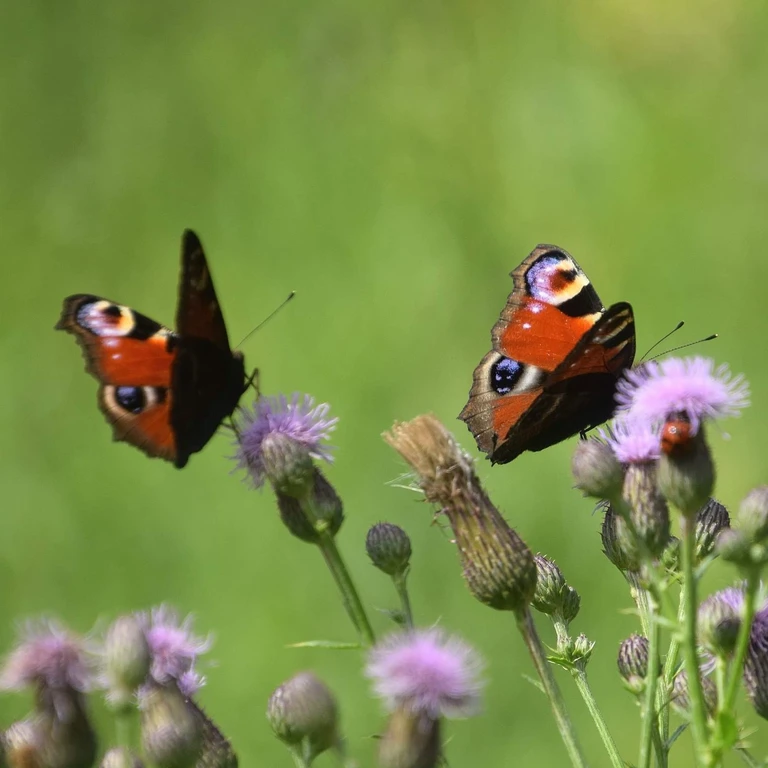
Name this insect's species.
Aglais io
